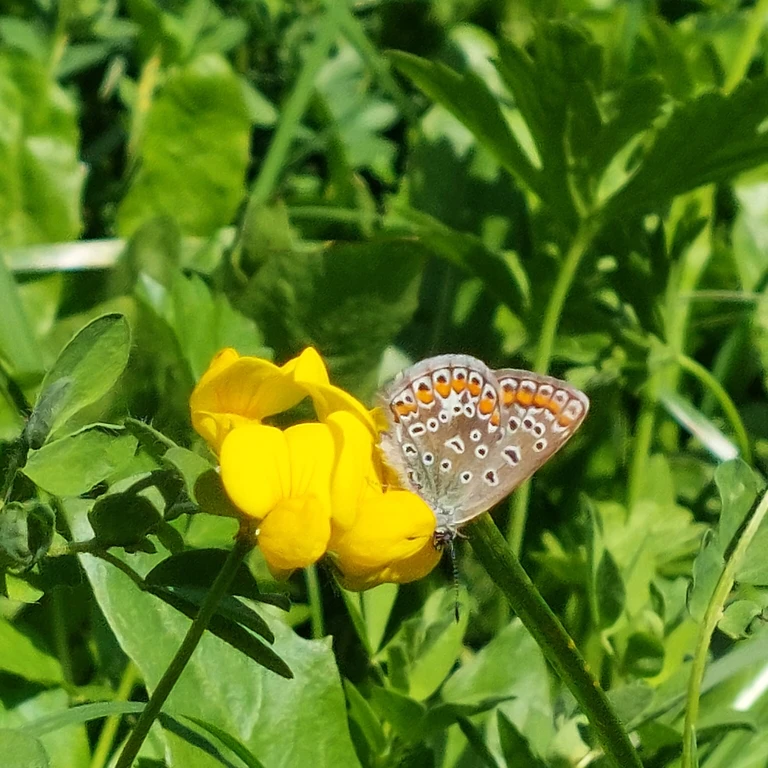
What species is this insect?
Polyommatus icarus
